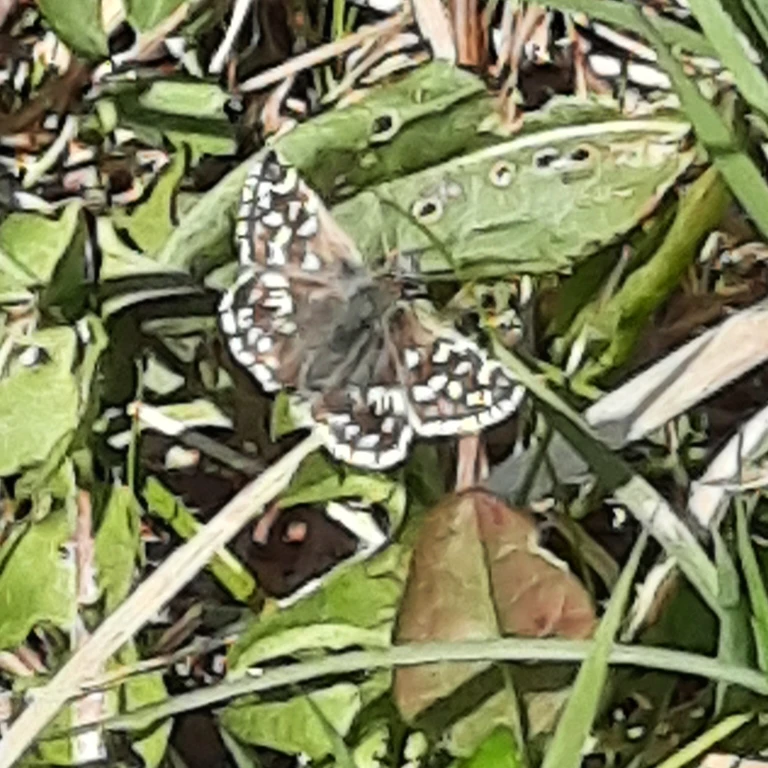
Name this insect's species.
Pyrgus malvae
